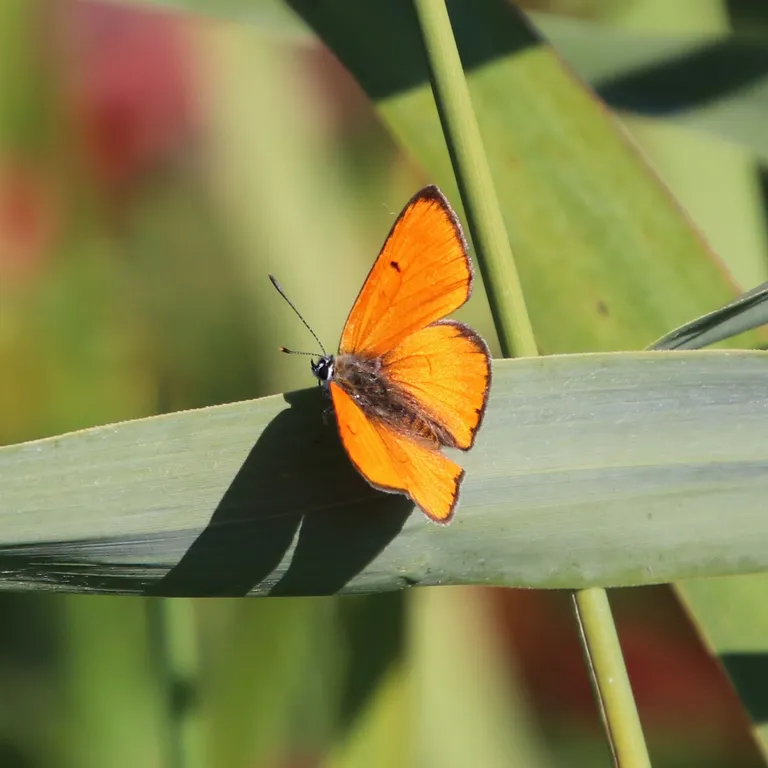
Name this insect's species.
Lycaena dispar
